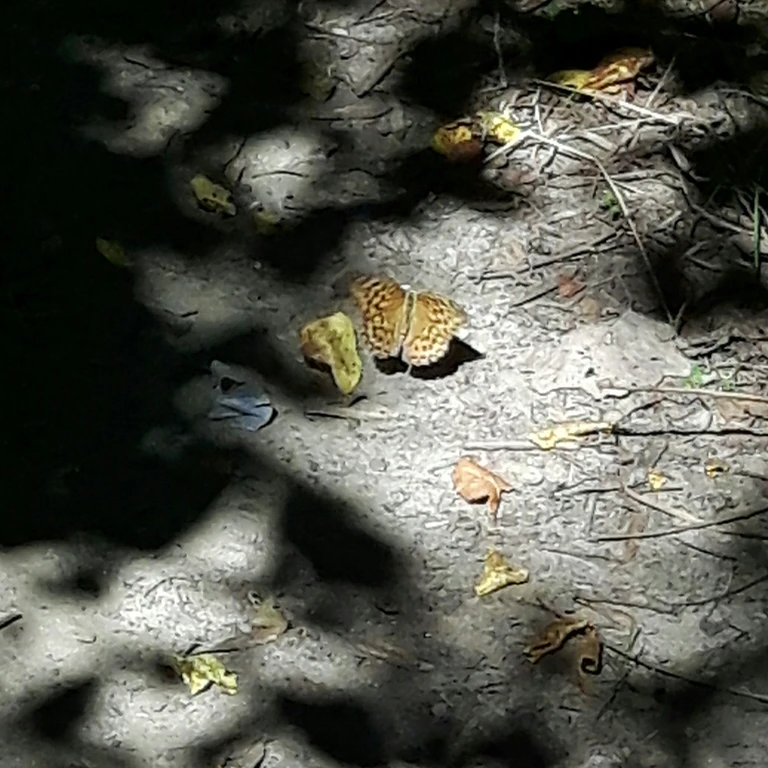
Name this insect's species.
Argynnis paphia
